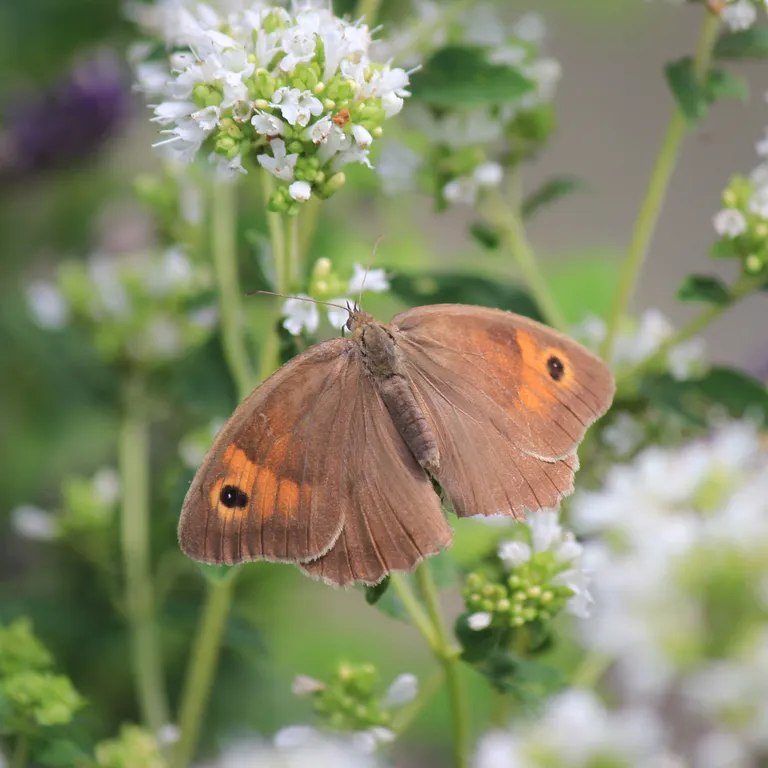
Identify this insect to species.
Maniola jurtina
